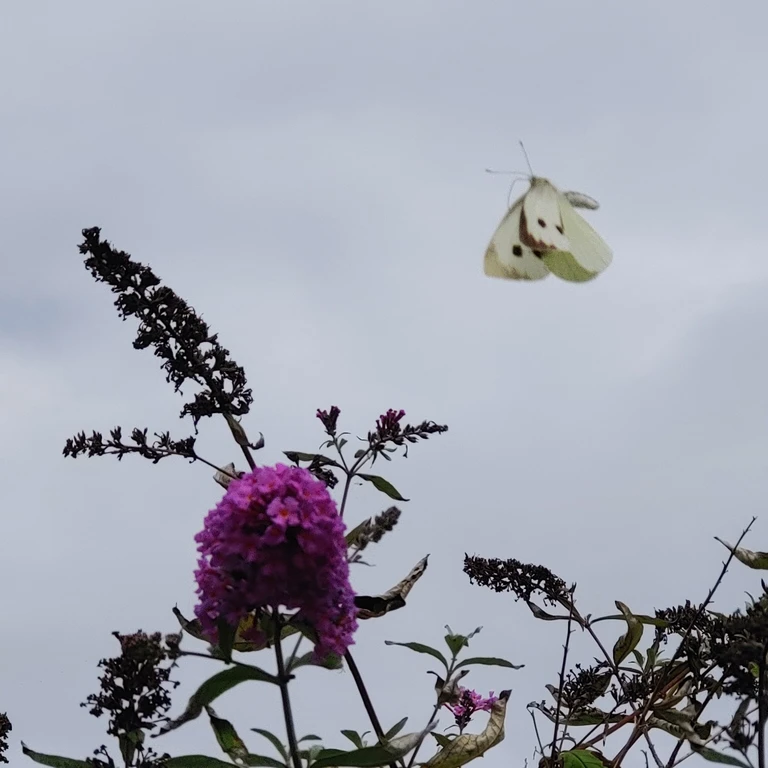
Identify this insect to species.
Pieris brassicae
